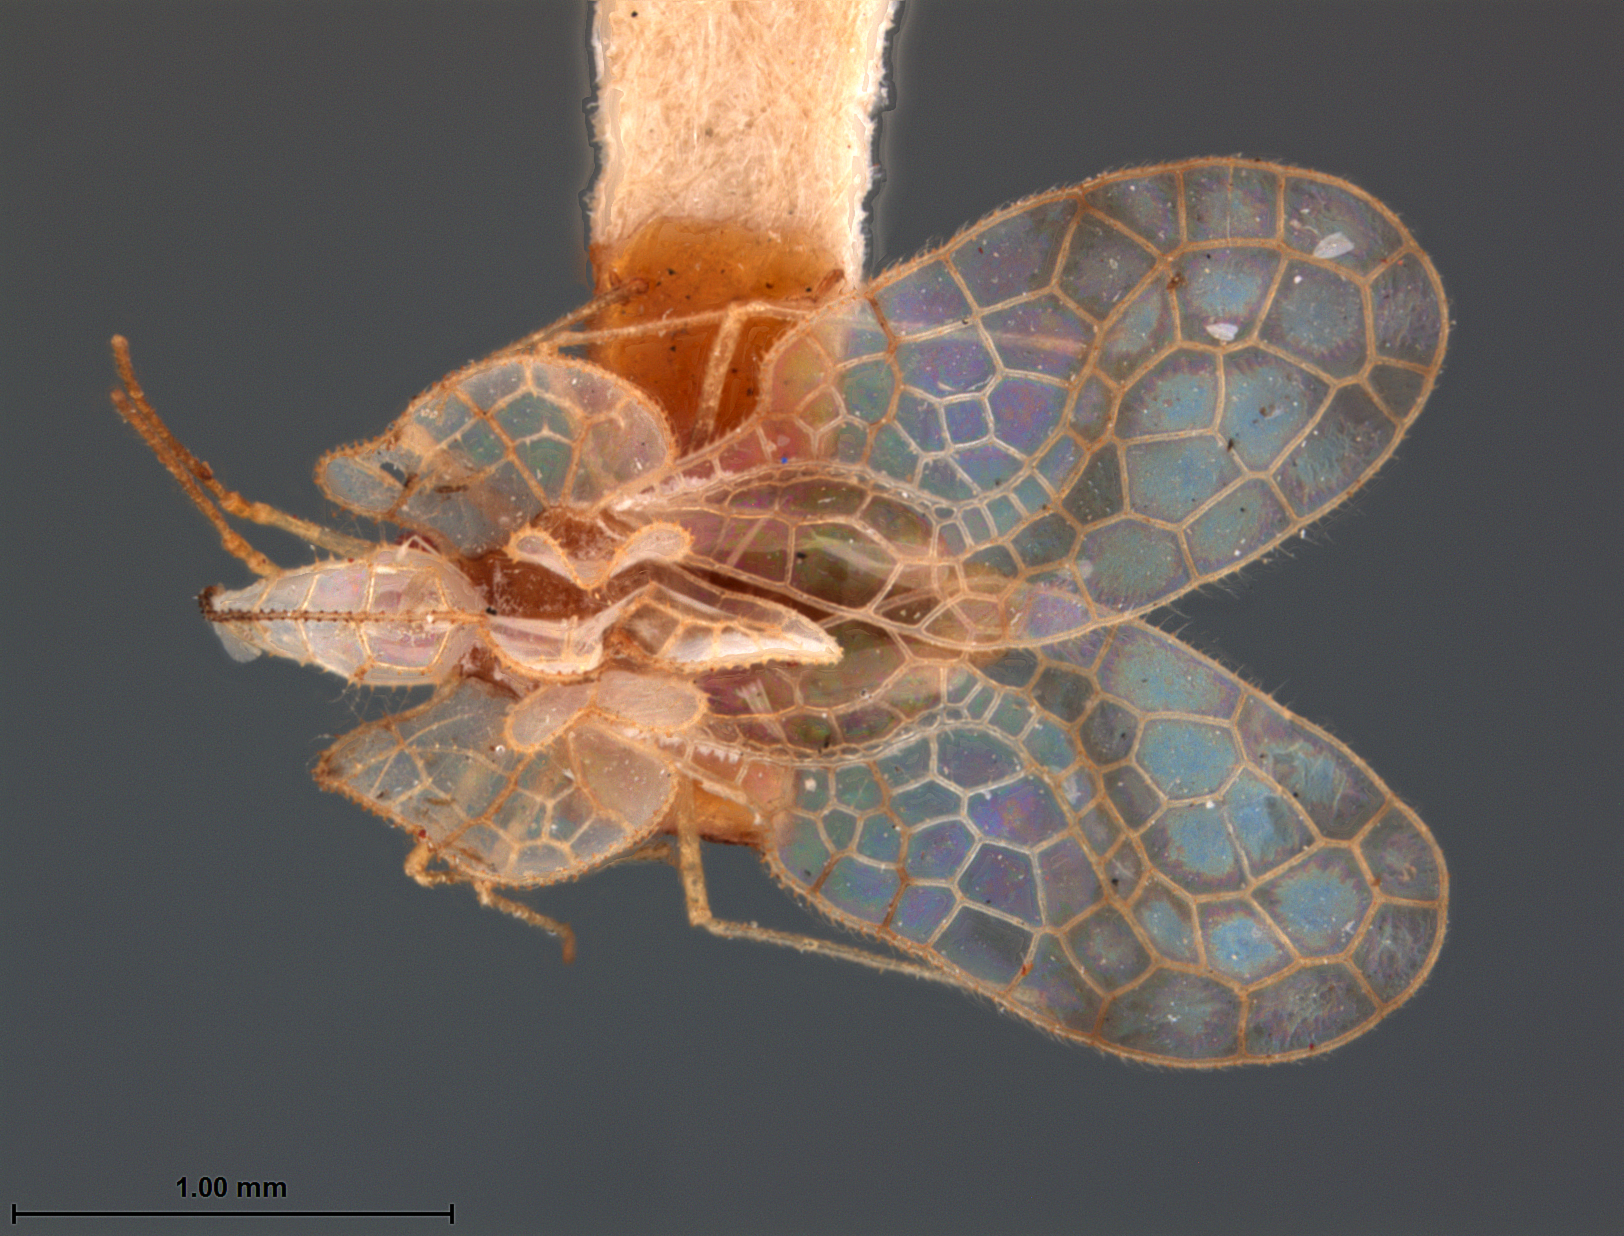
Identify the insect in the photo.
Stephanitis kardia
